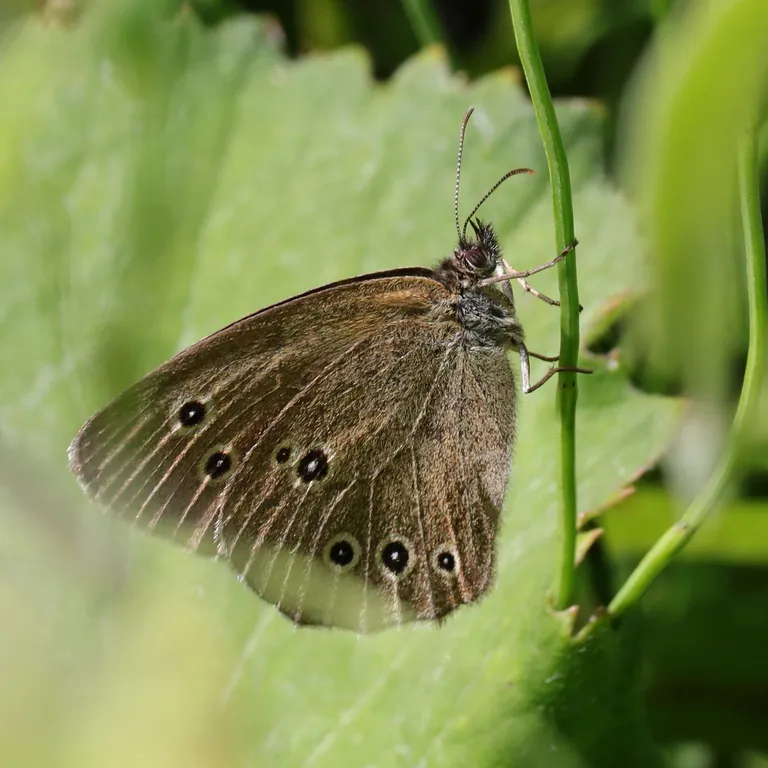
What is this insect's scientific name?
Aphantopus hyperantus
